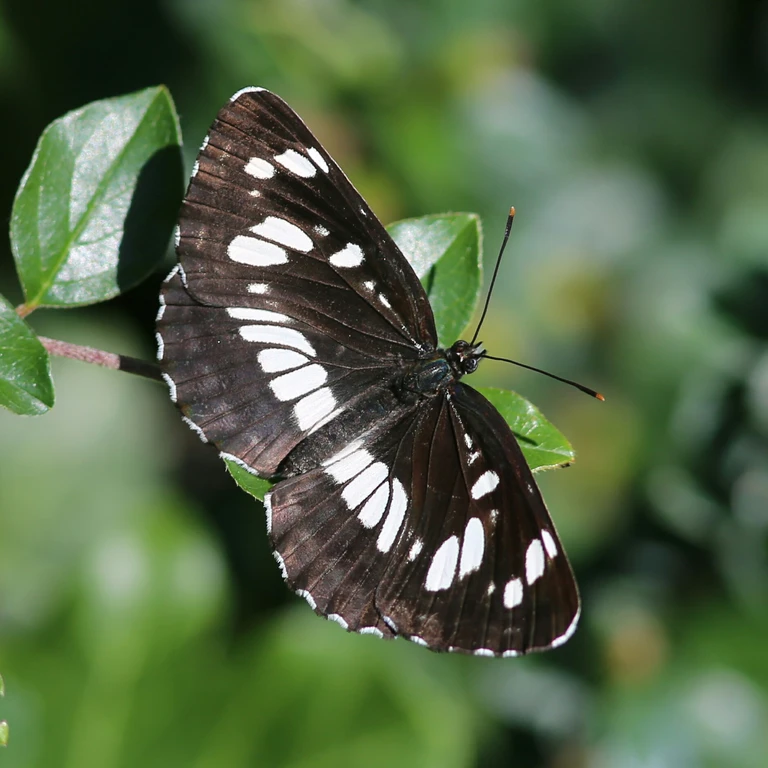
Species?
Neptis rivularis
